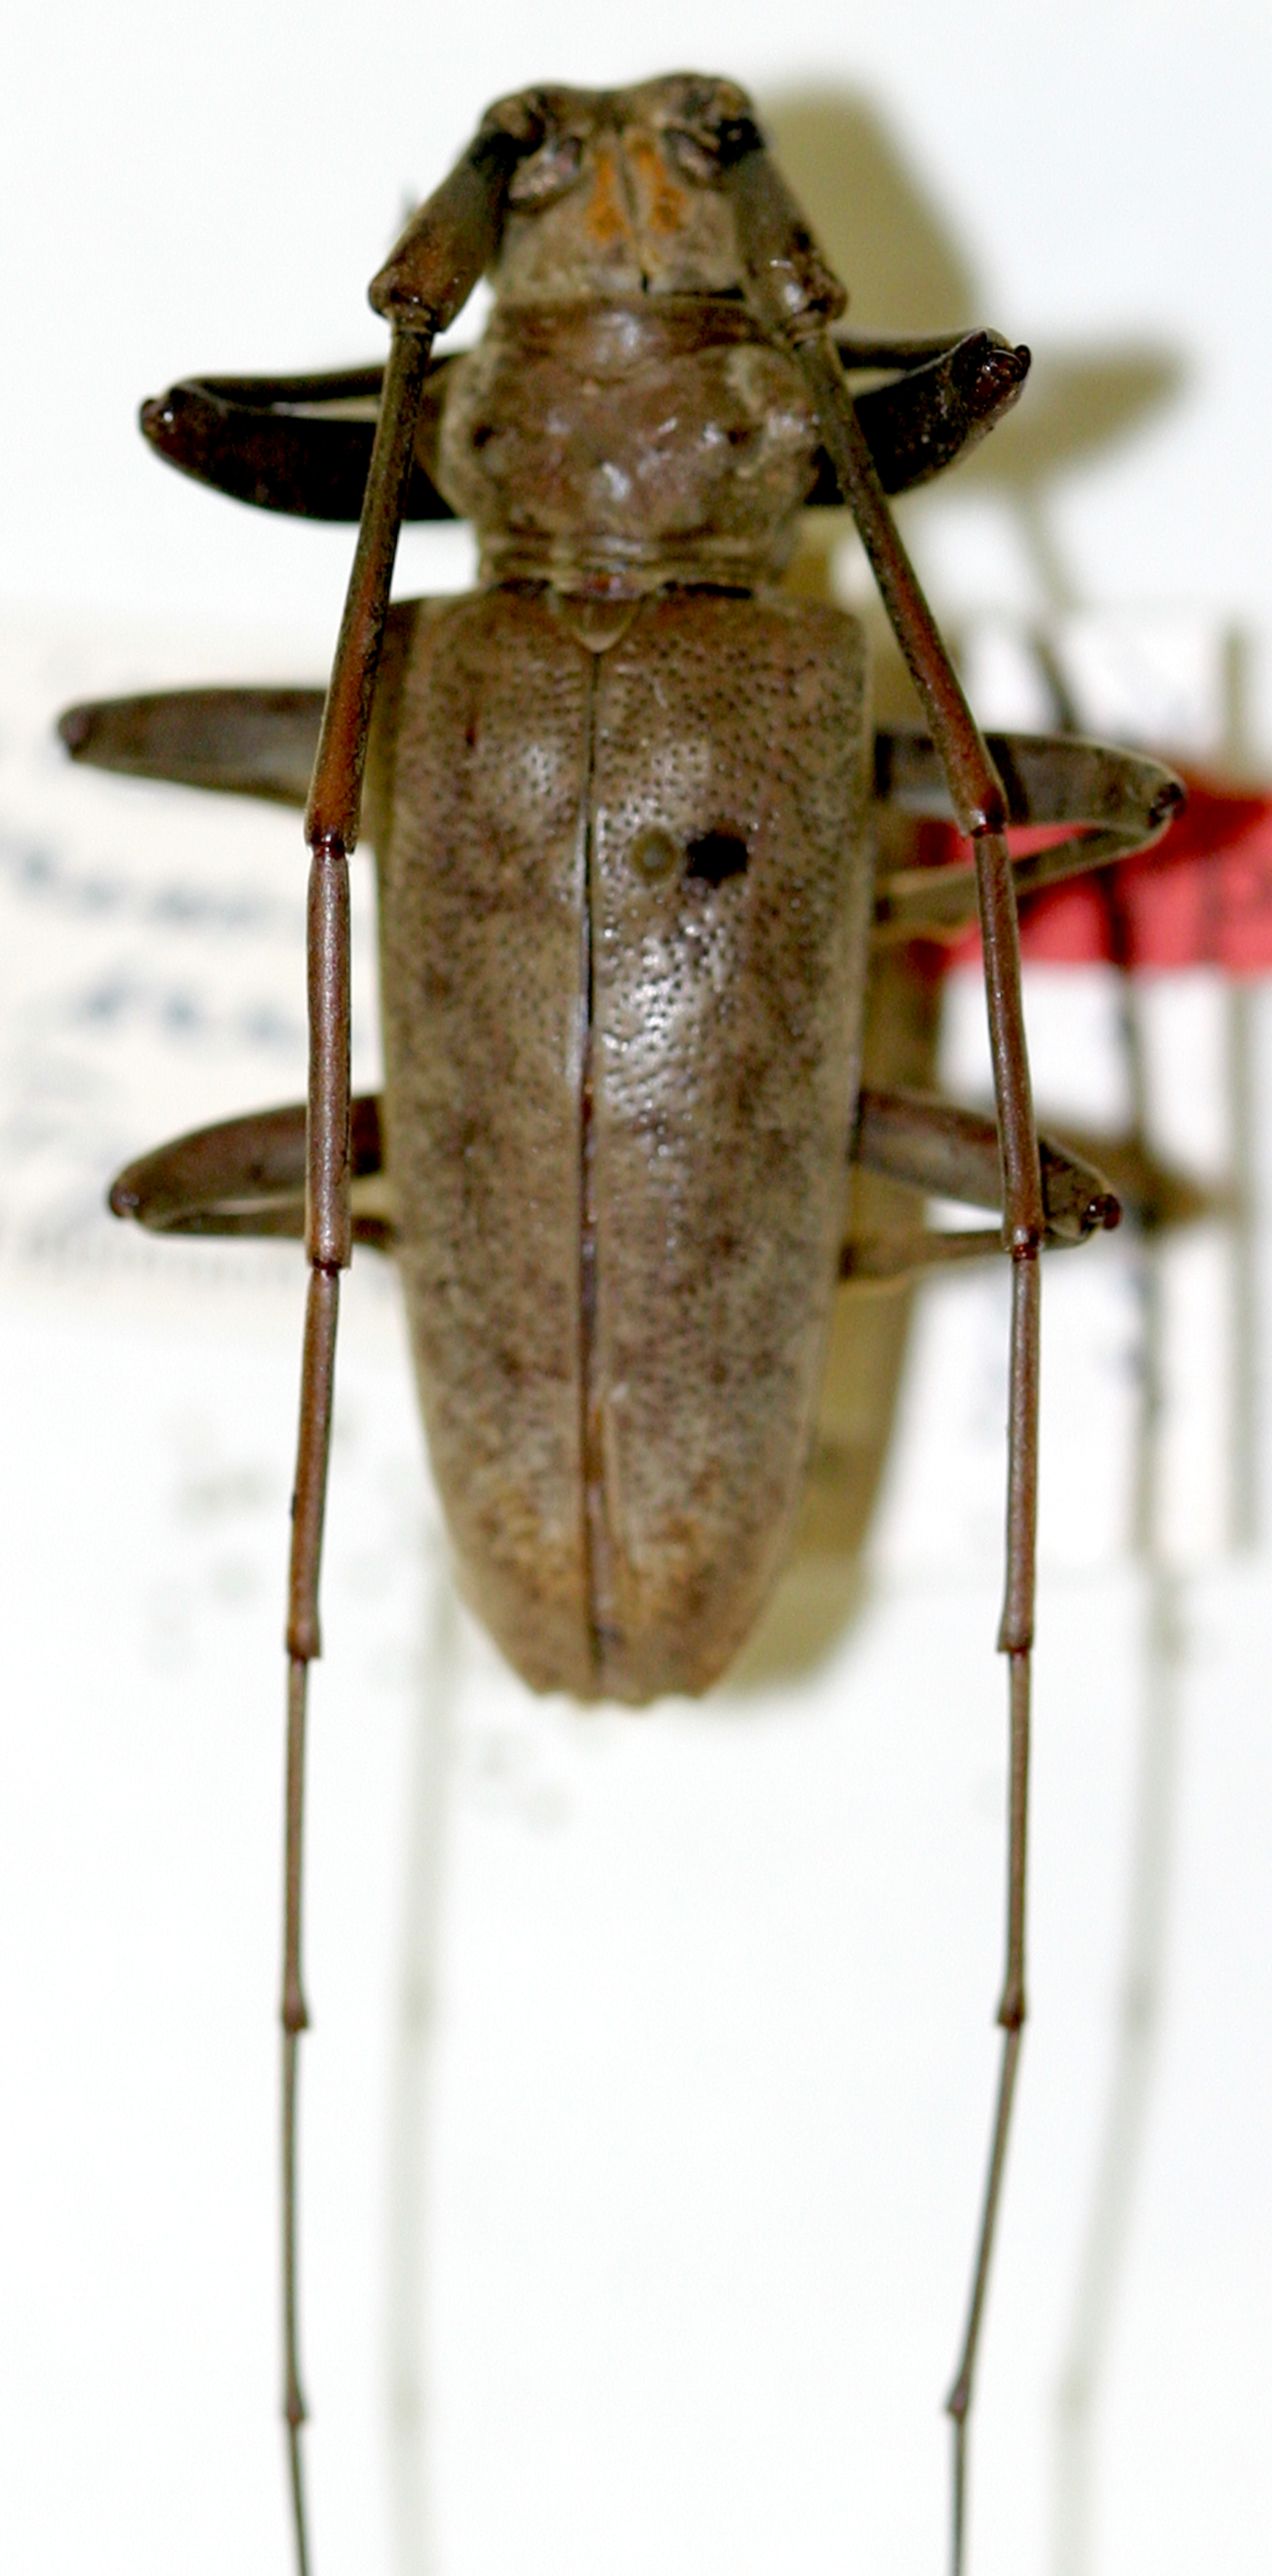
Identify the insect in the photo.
Dihammus lessoni
